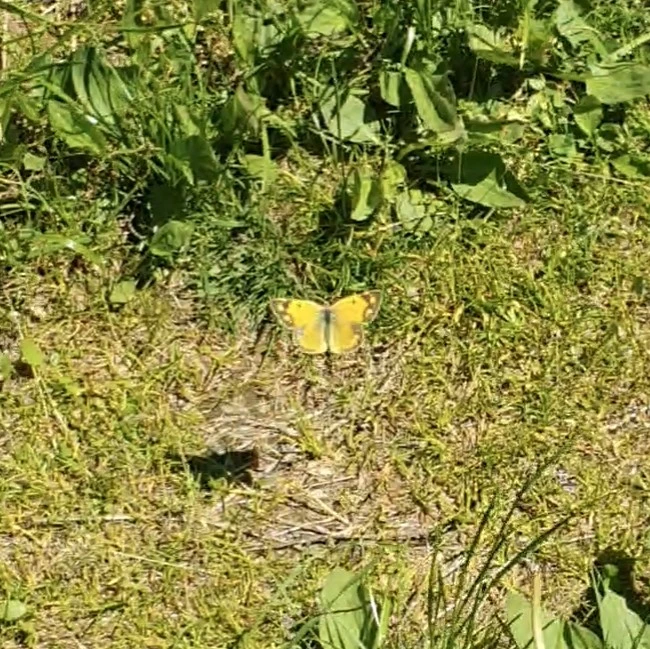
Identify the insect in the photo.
Colias croceus
